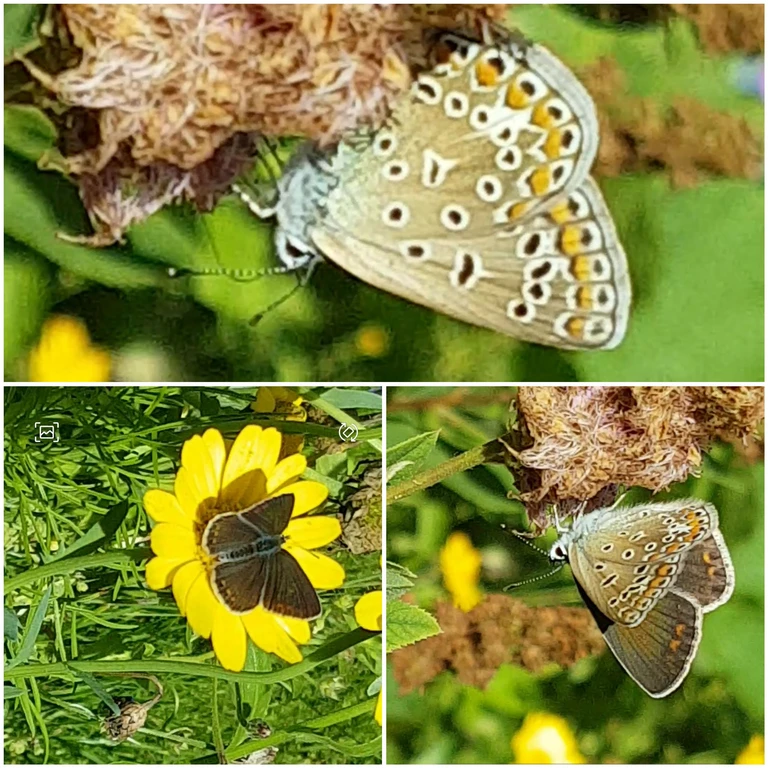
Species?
Polyommatus icarus
